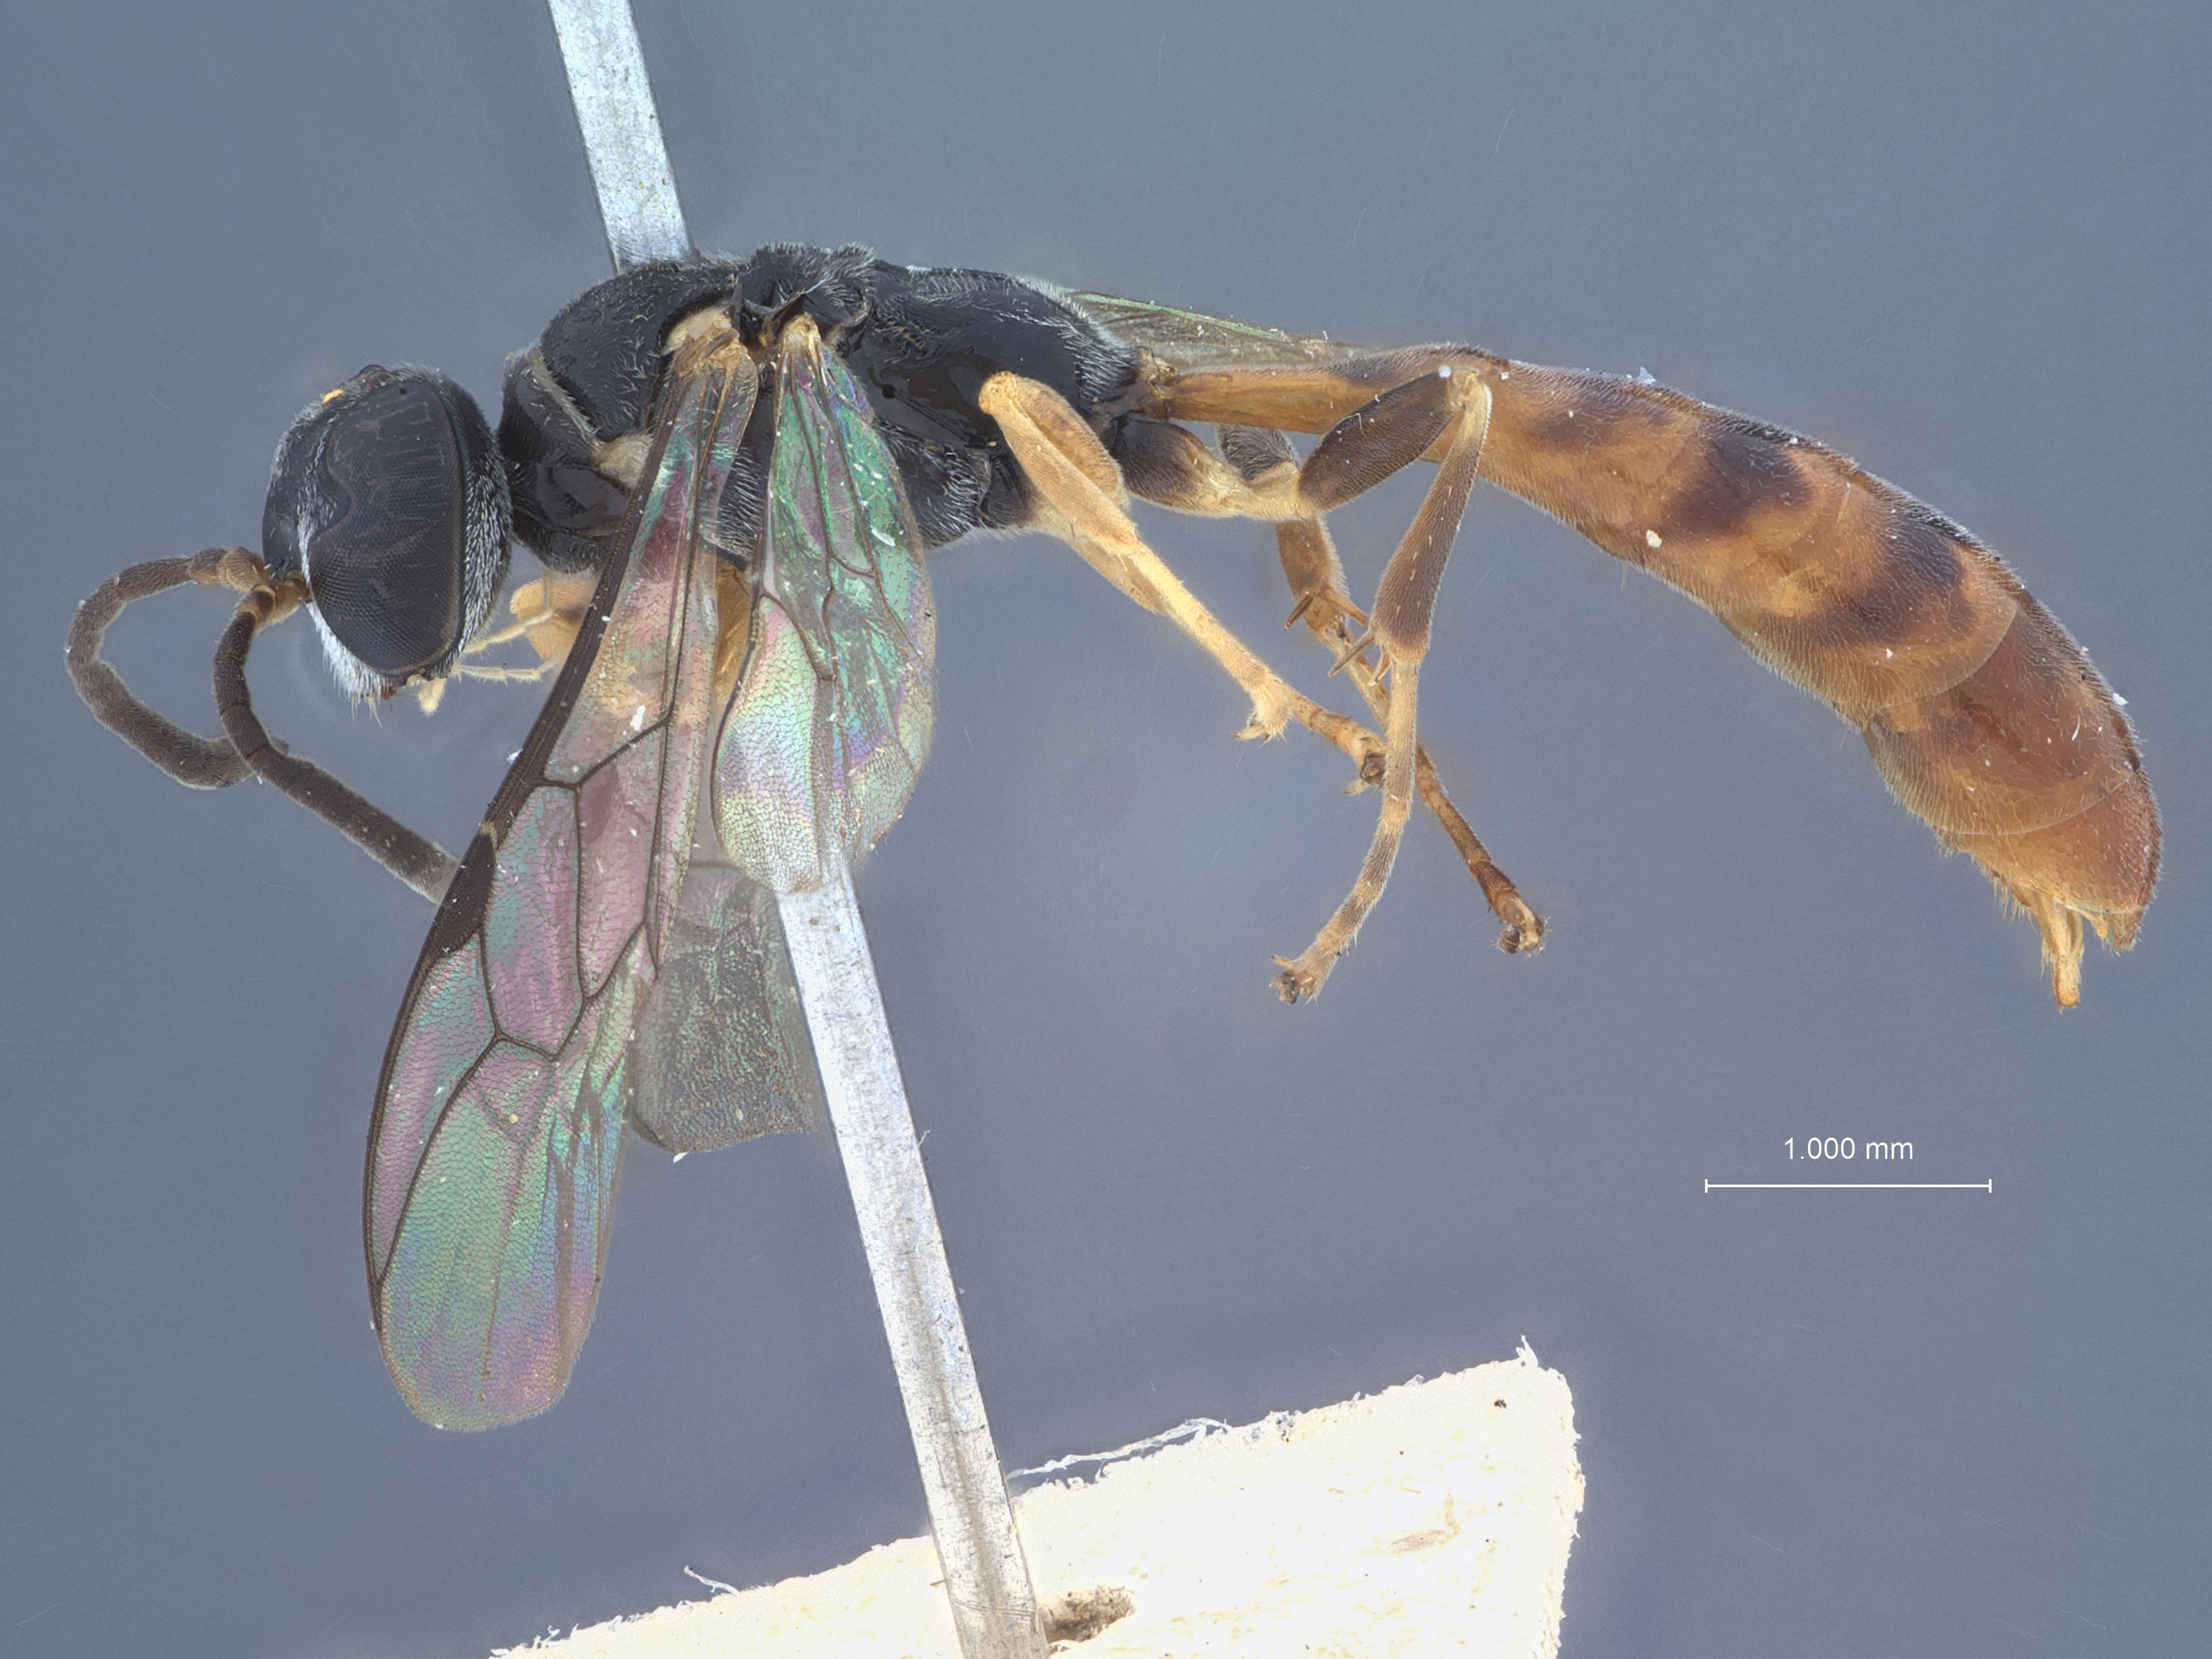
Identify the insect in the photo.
Trypoxylon fenchihuense
